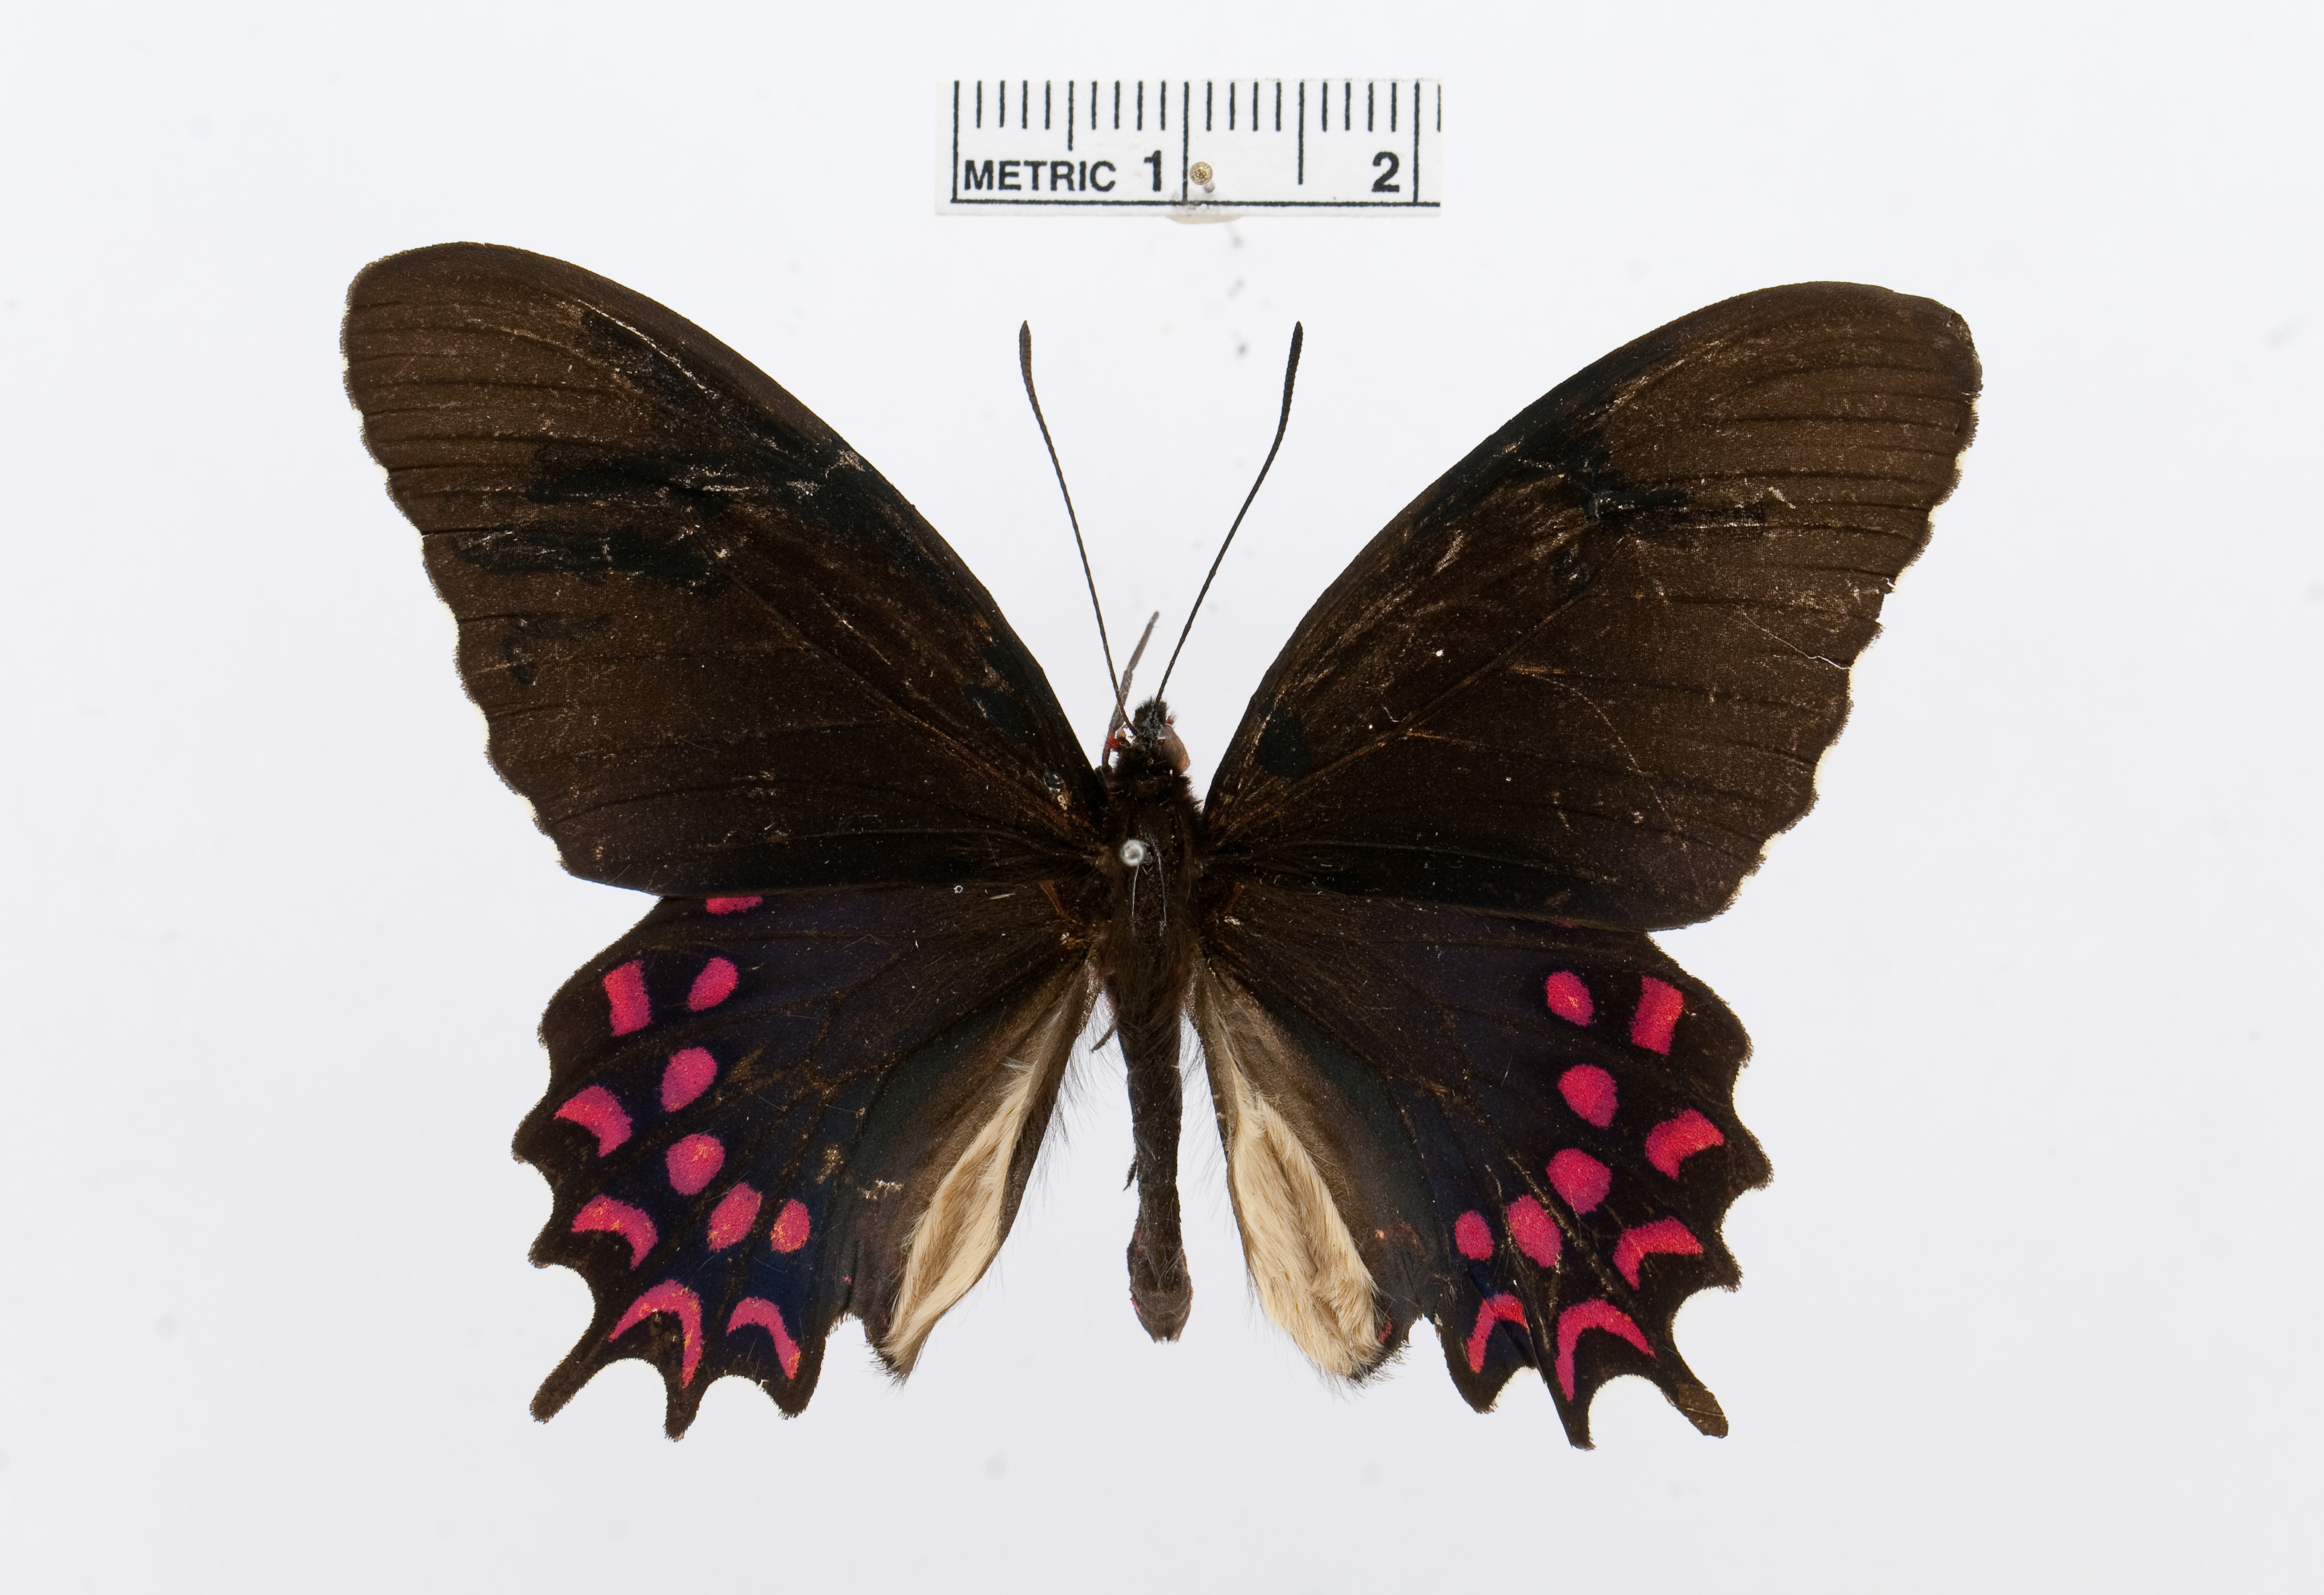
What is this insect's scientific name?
Parides montezuma
